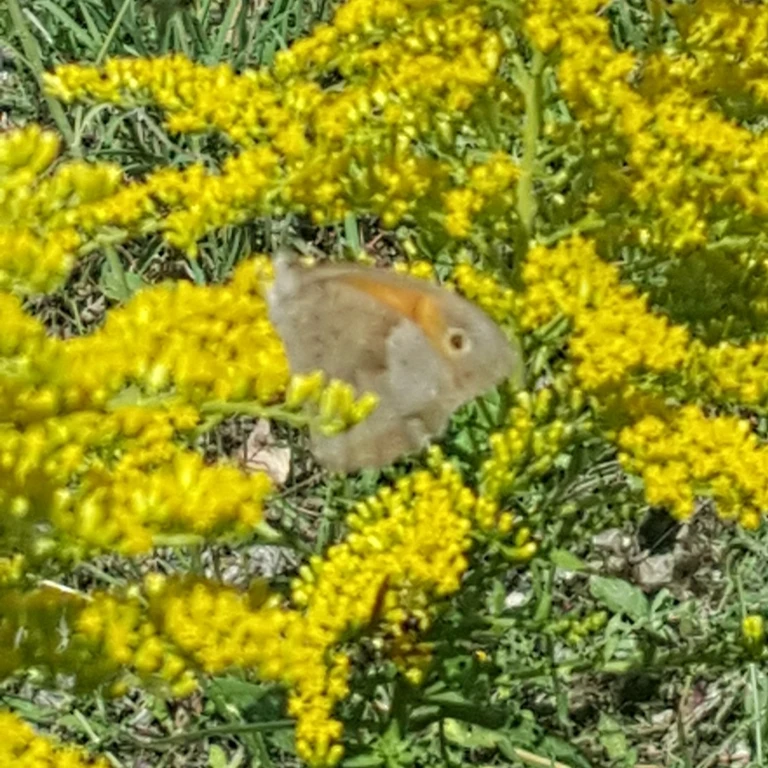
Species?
Maniola jurtina
